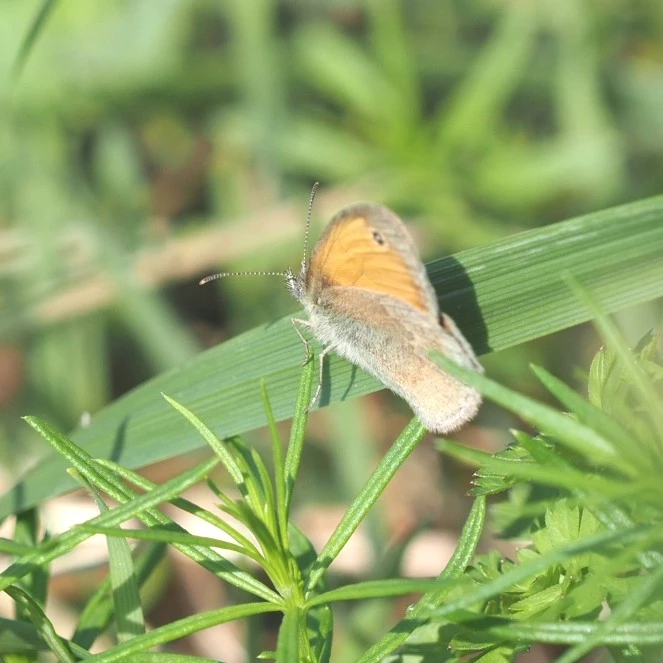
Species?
Coenonympha pamphilus
